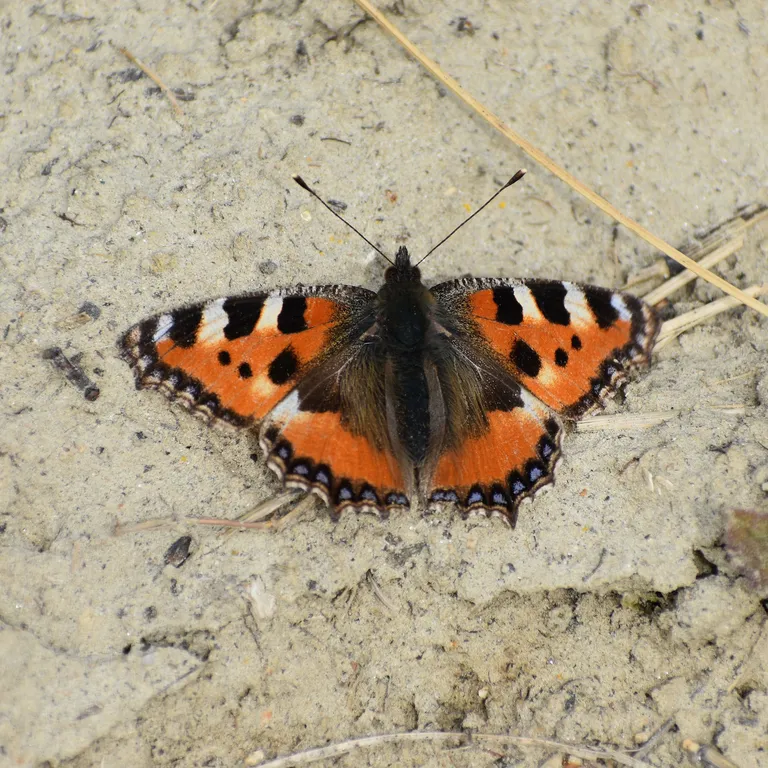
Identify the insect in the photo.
Aglais urticae
